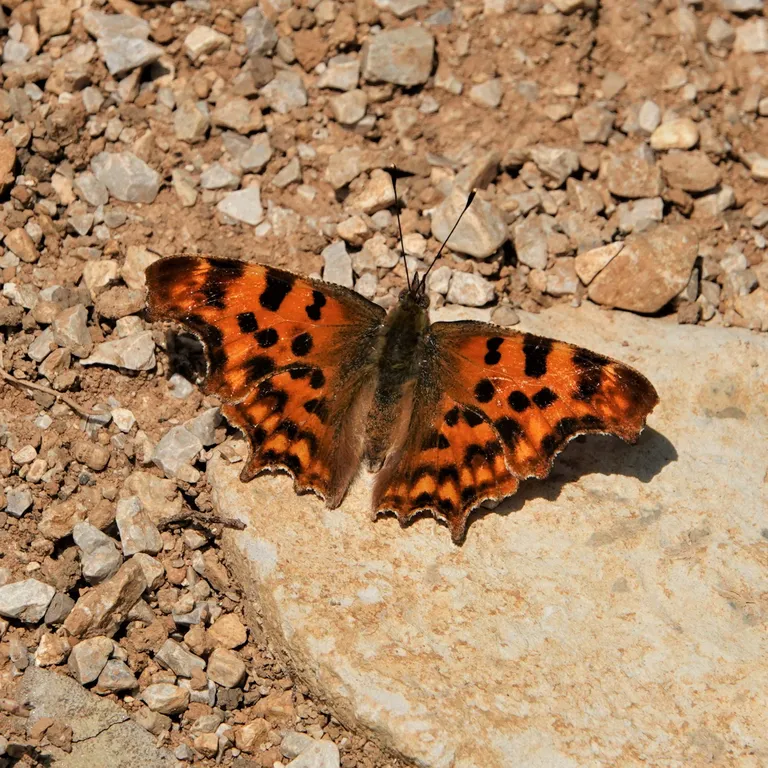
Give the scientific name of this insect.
Polygonia c-album
